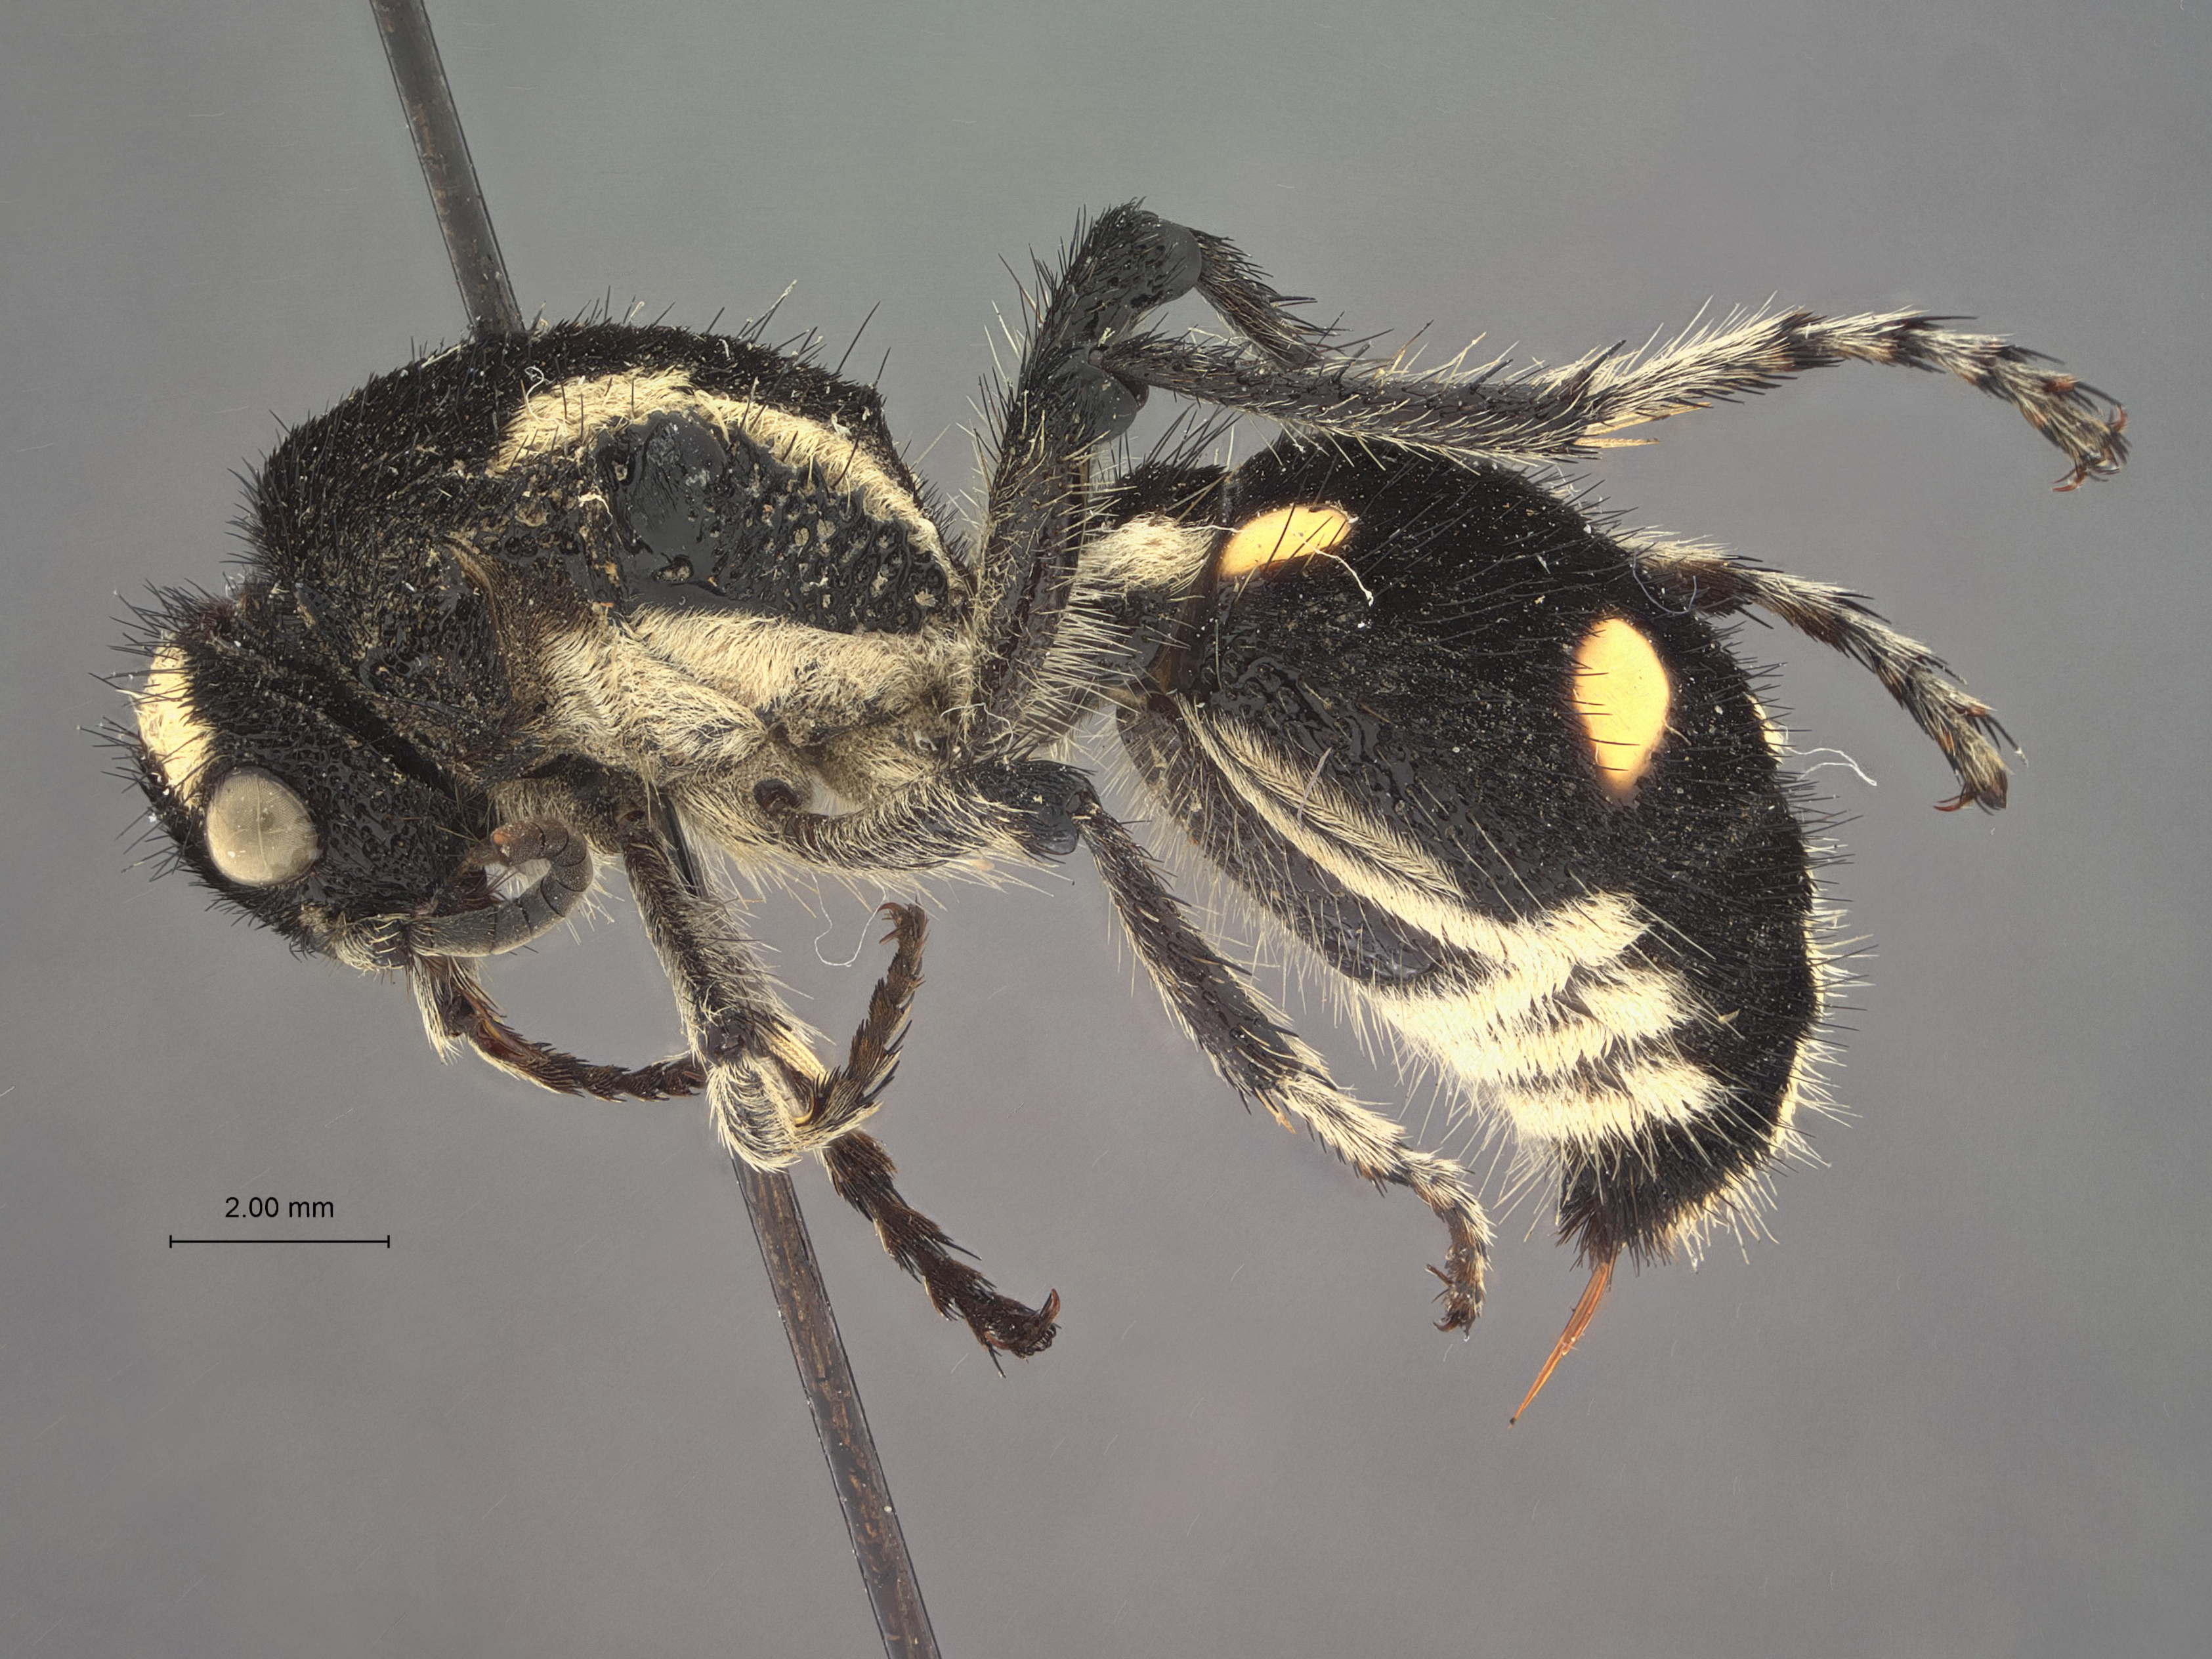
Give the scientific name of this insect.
Traumatomutilla indicoides
